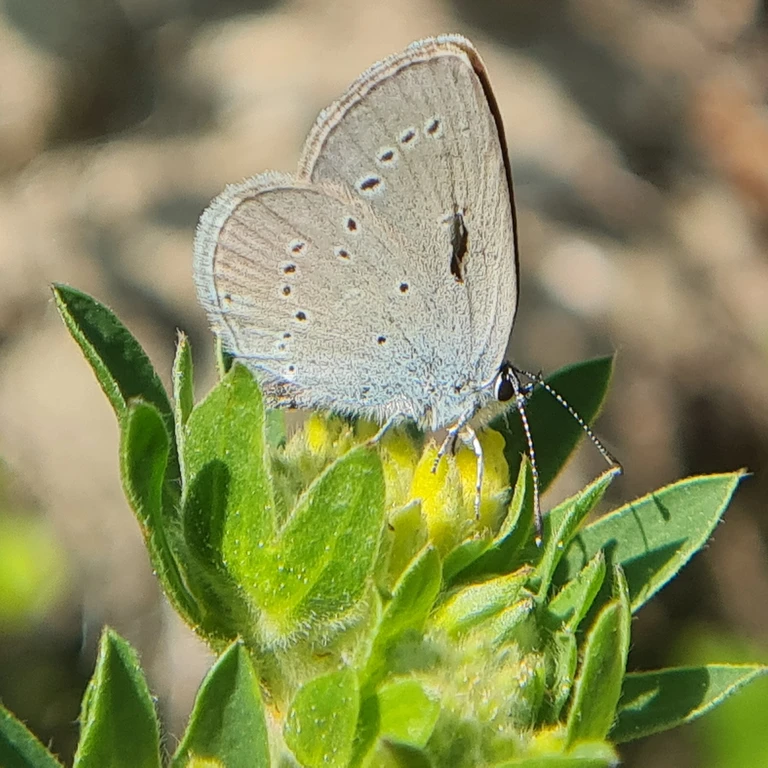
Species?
Cupido minimus
